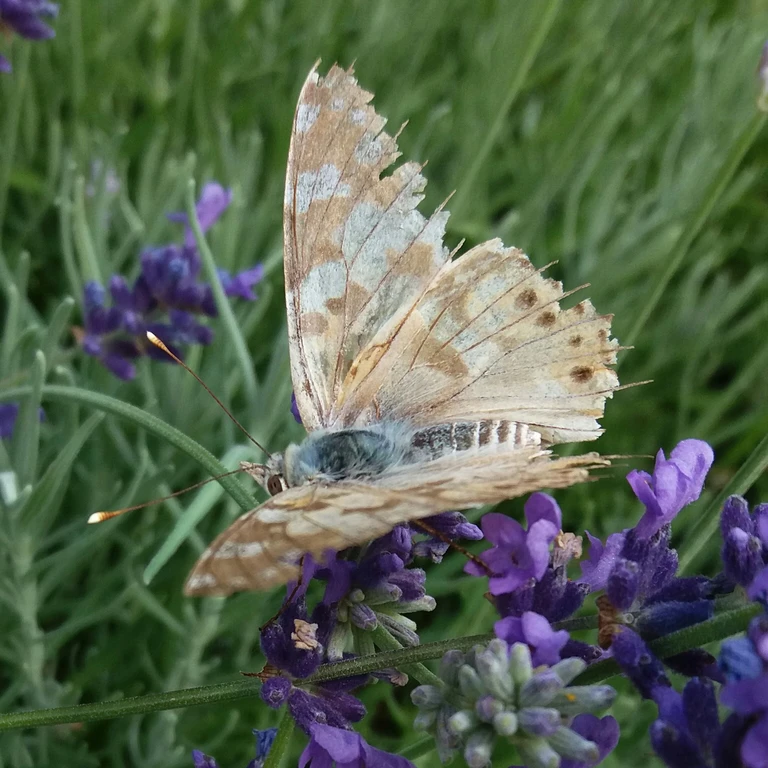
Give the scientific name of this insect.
Vanessa cardui
